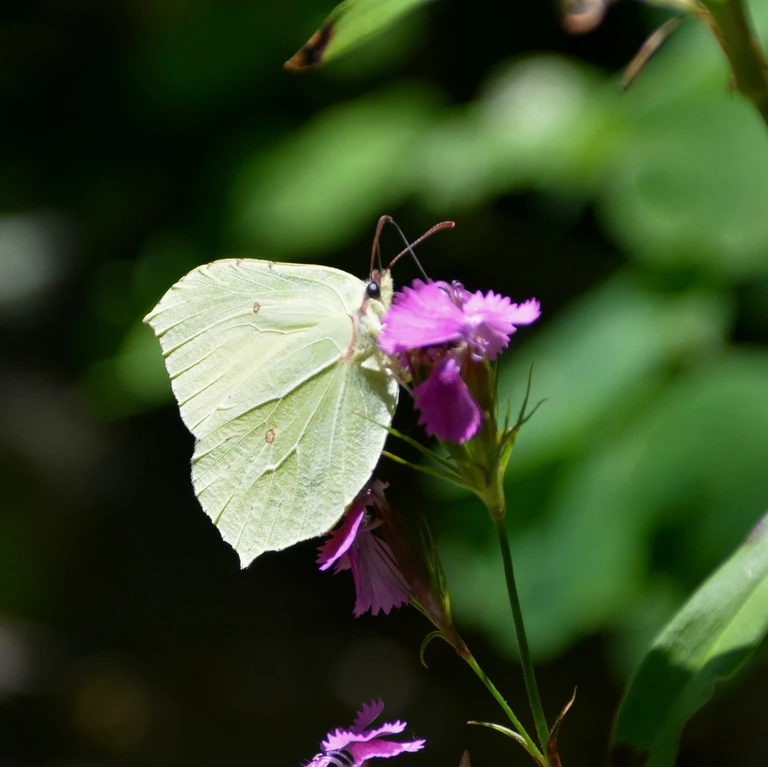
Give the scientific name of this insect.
Gonepteryx rhamni
